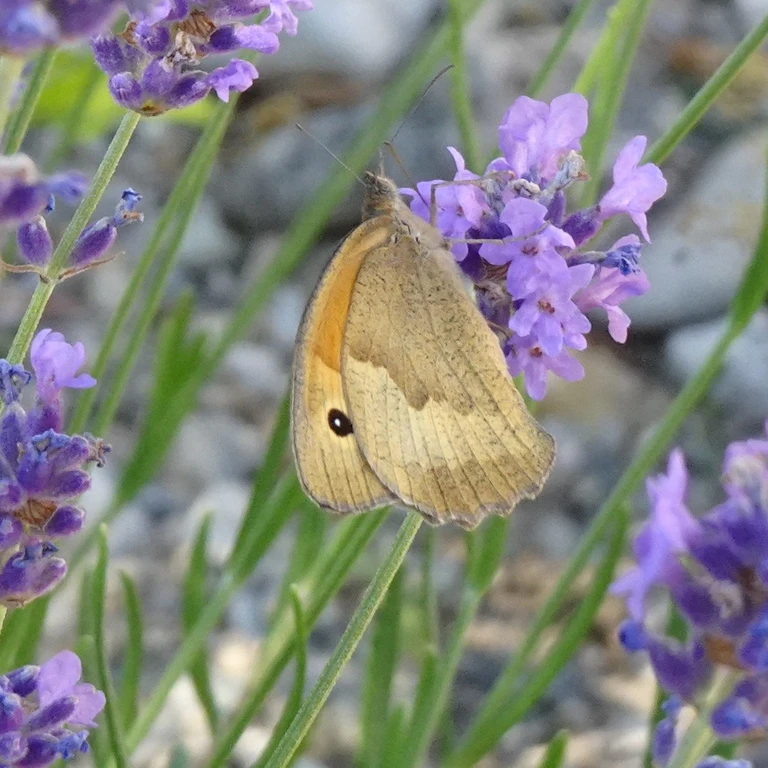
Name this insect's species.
Maniola jurtina
